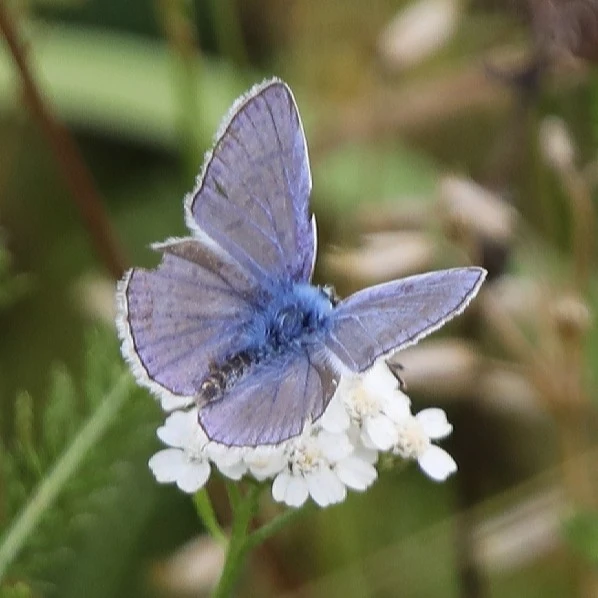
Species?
Polyommatus icarus
